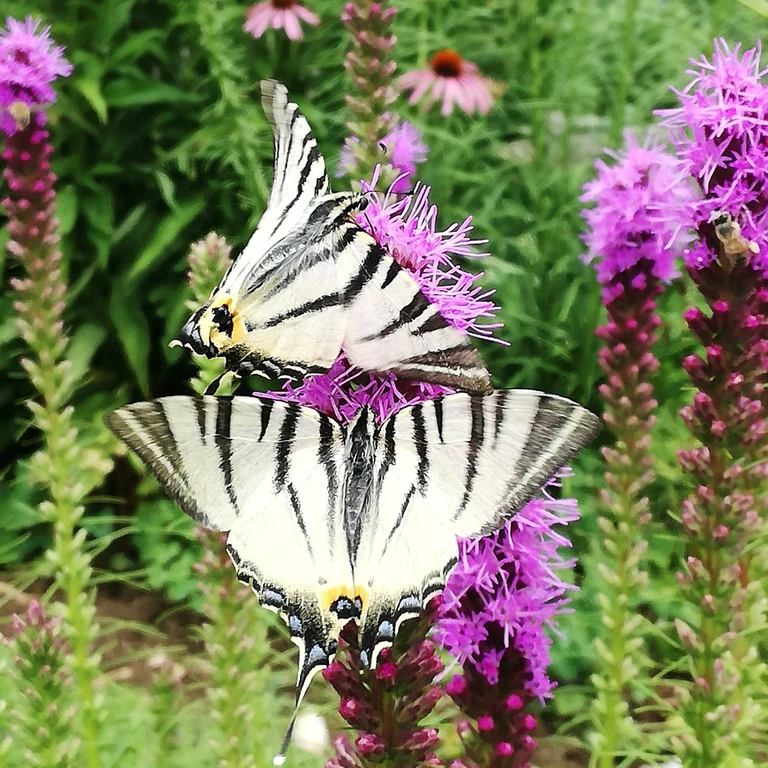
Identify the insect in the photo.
Iphiclides podalirius
